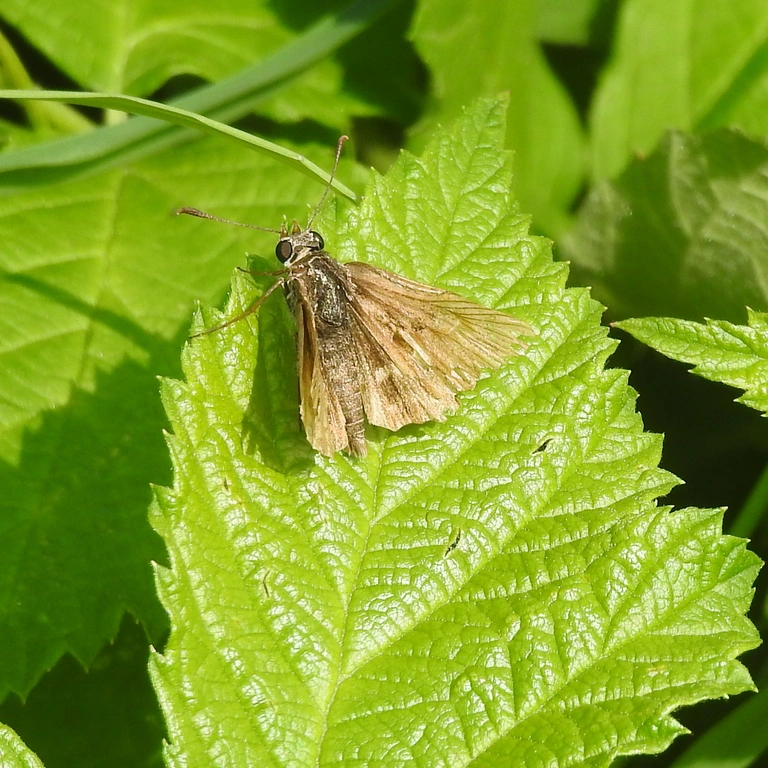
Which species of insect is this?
Carcharodus alceae
